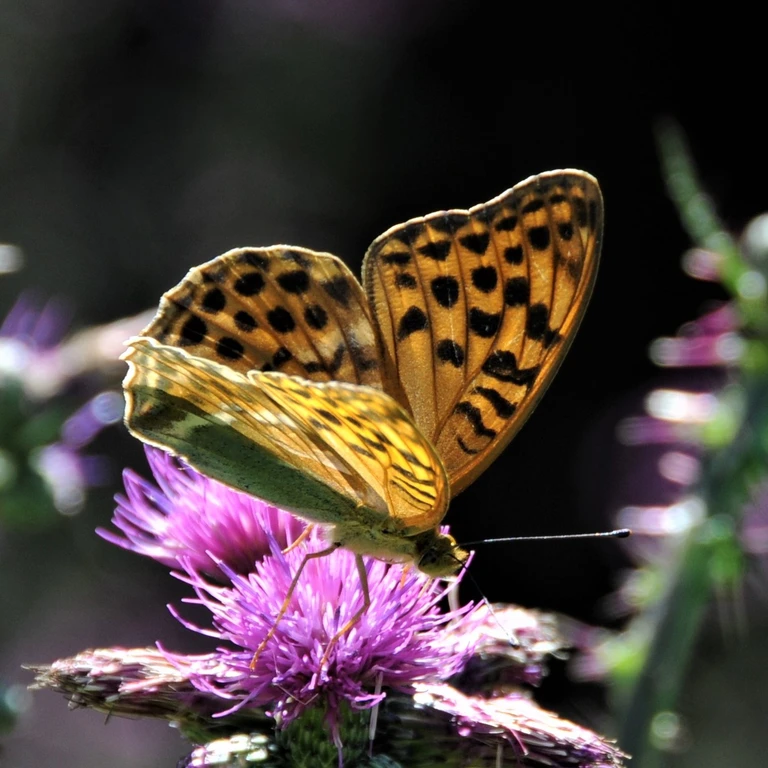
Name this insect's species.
Argynnis paphia
